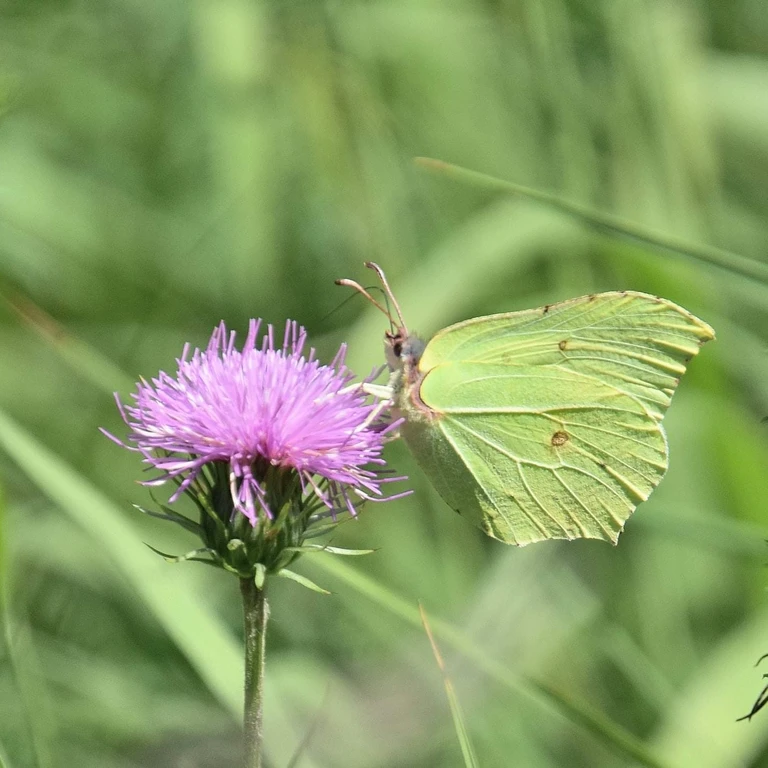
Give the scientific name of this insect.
Gonepteryx rhamni
